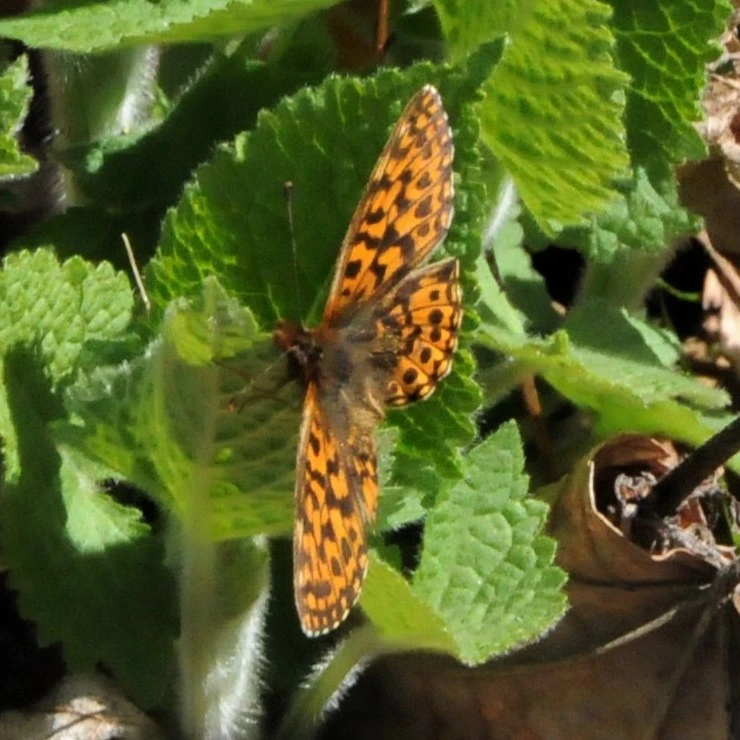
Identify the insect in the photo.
Boloria dia
